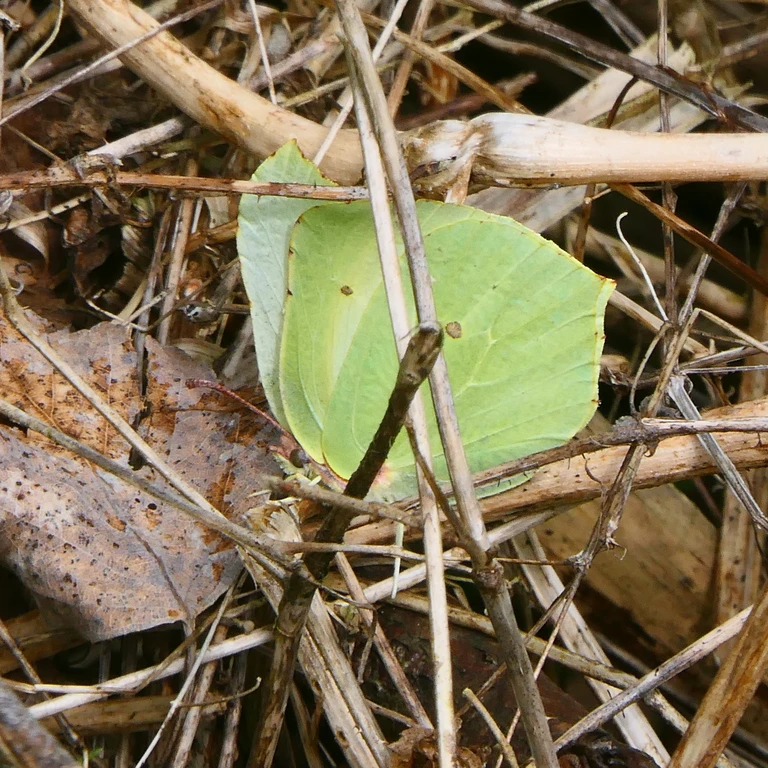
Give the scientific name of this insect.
Gonepteryx rhamni
